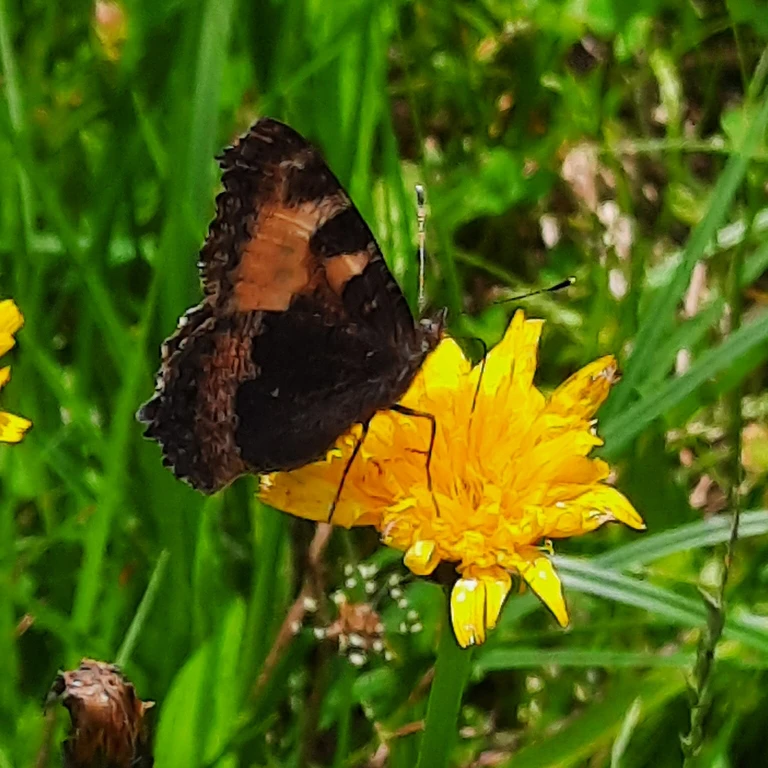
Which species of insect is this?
Aglais urticae
